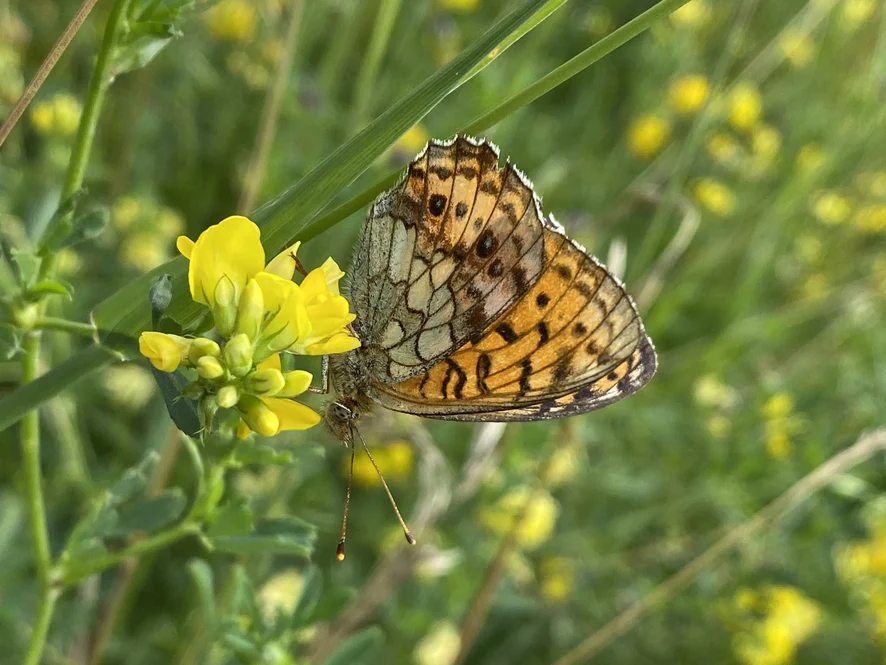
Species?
Brenthis ino
